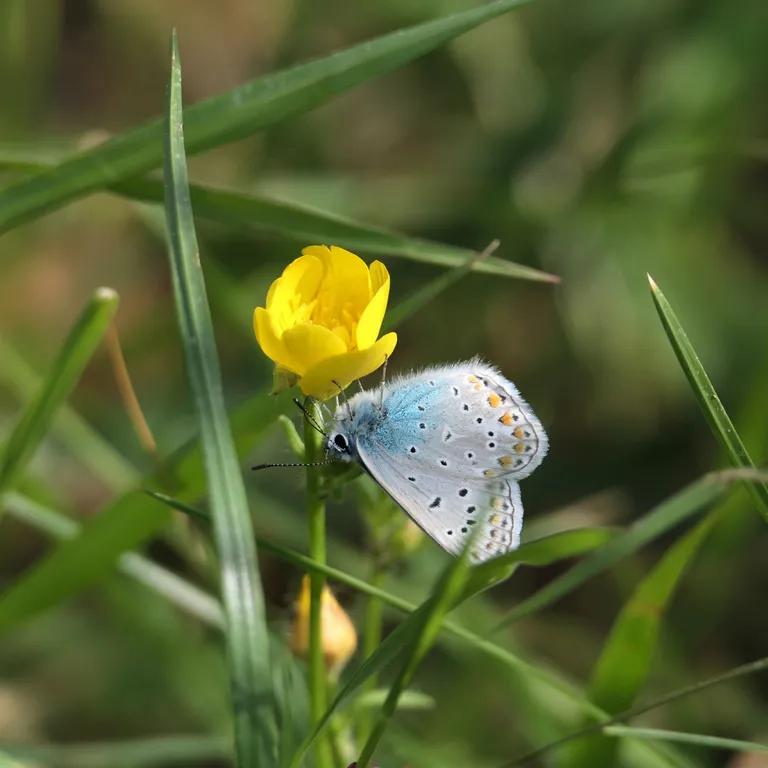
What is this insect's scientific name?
Polyommatus icarus
